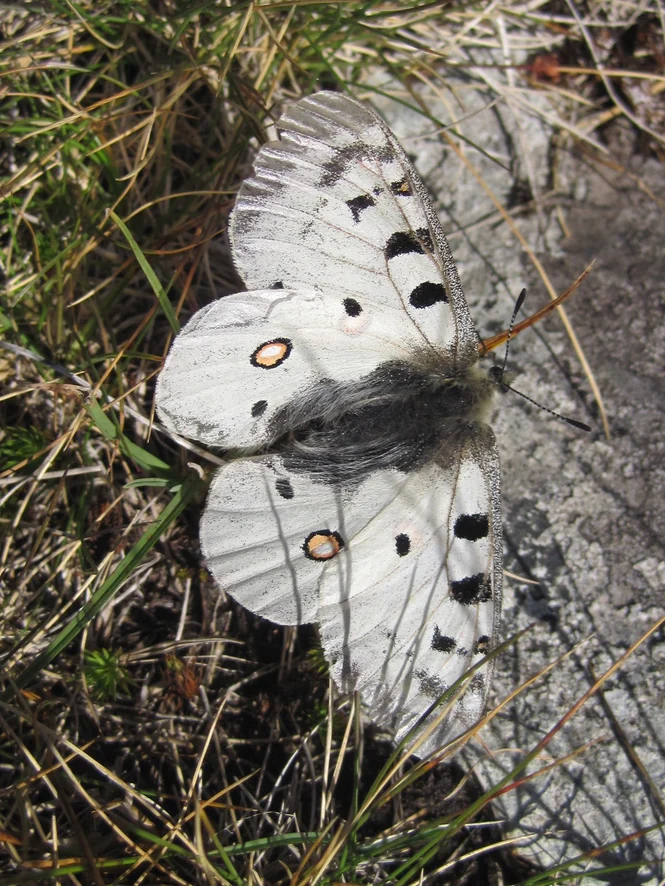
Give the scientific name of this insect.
Parnassius phoebus
